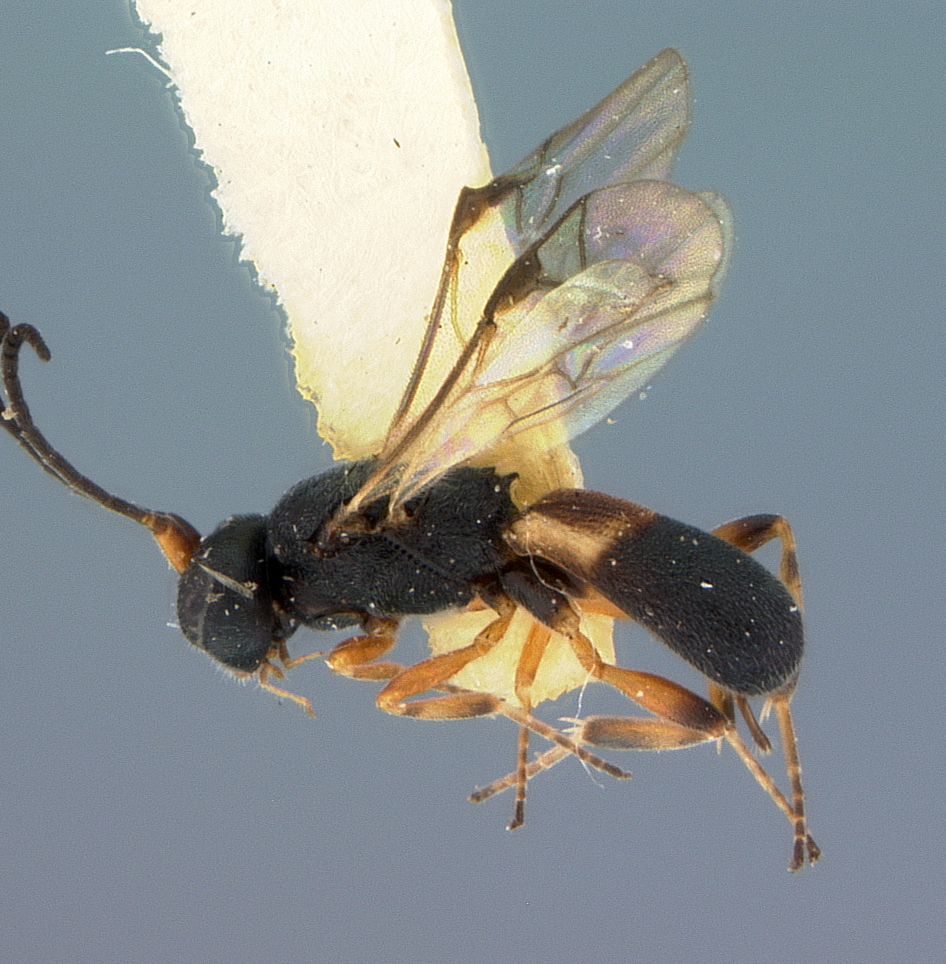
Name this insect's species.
Chelonus bickleyi
